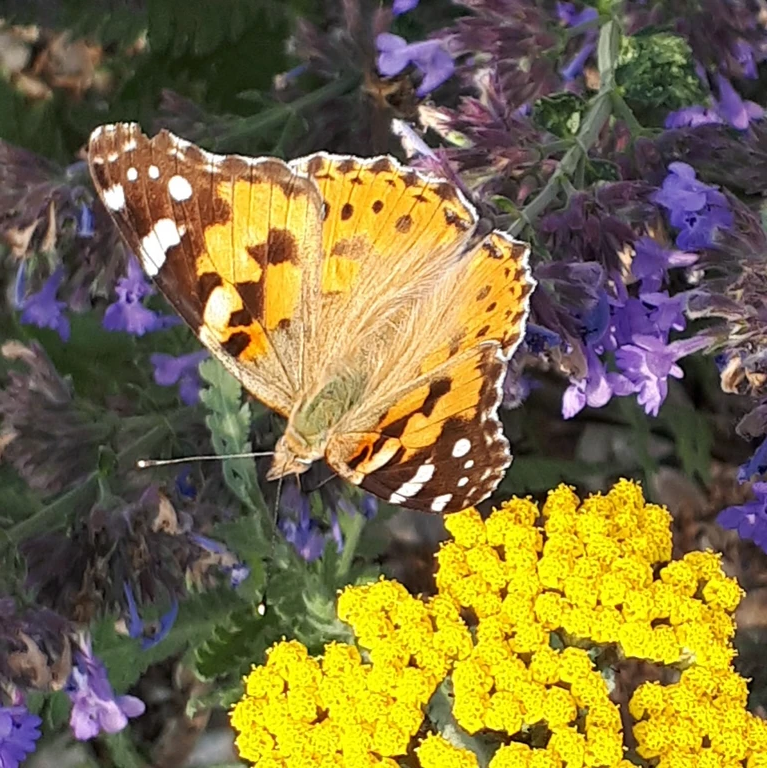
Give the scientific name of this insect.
Vanessa cardui
